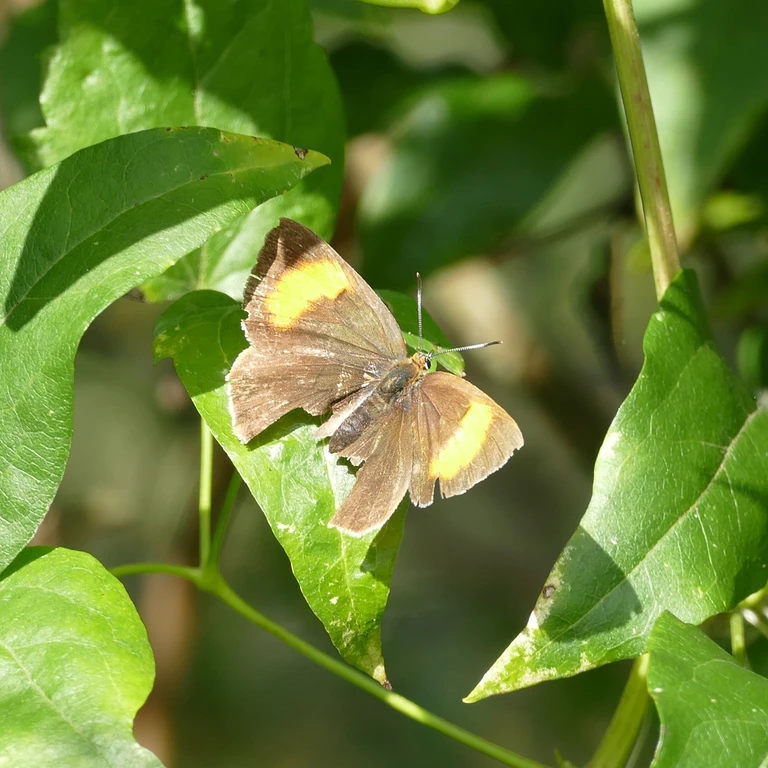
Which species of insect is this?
Thecla betulae
